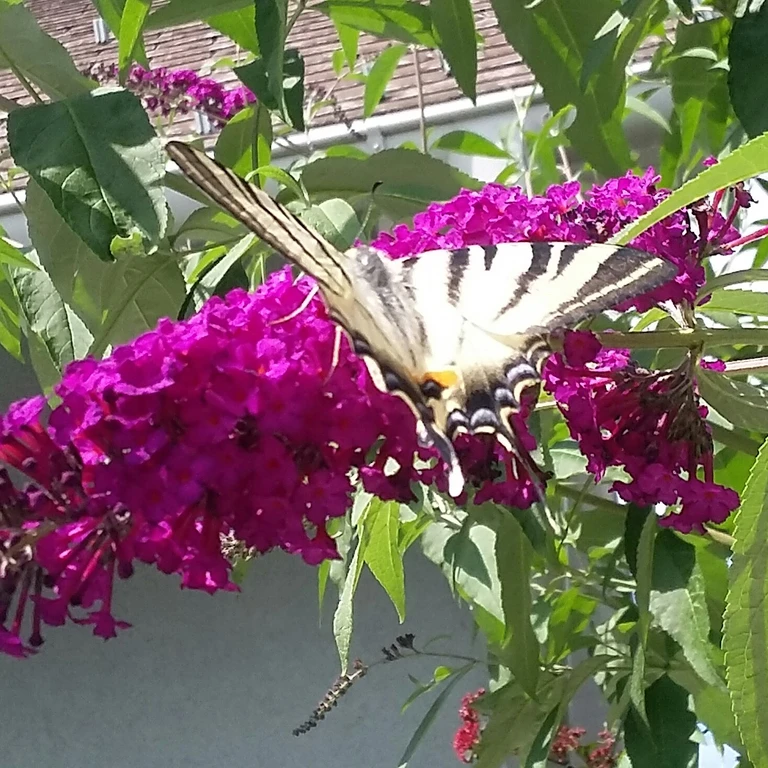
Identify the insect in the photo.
Iphiclides podalirius
